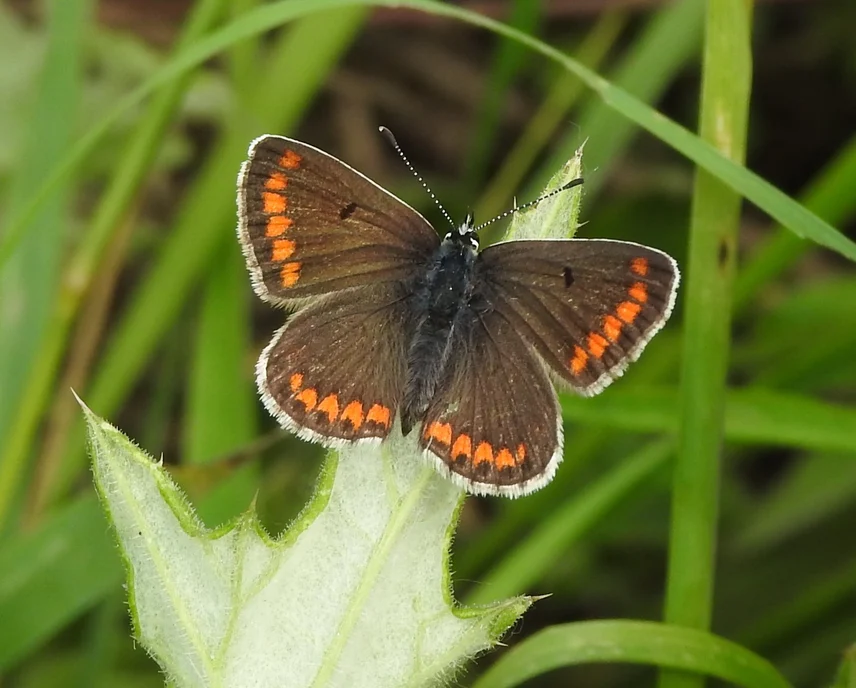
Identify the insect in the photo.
Aricia agestis/artaxerxes
